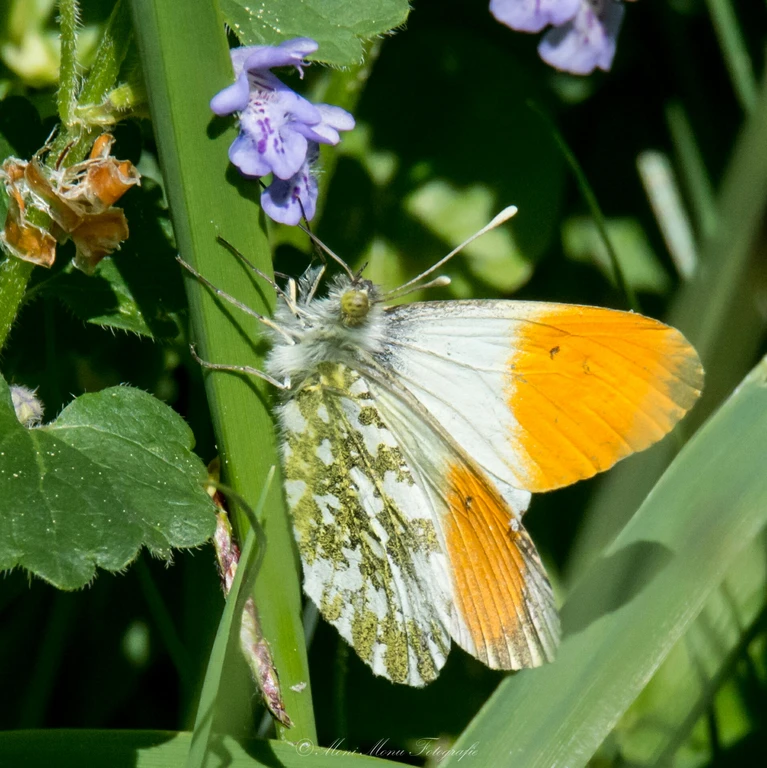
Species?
Anthocharis cardamines
